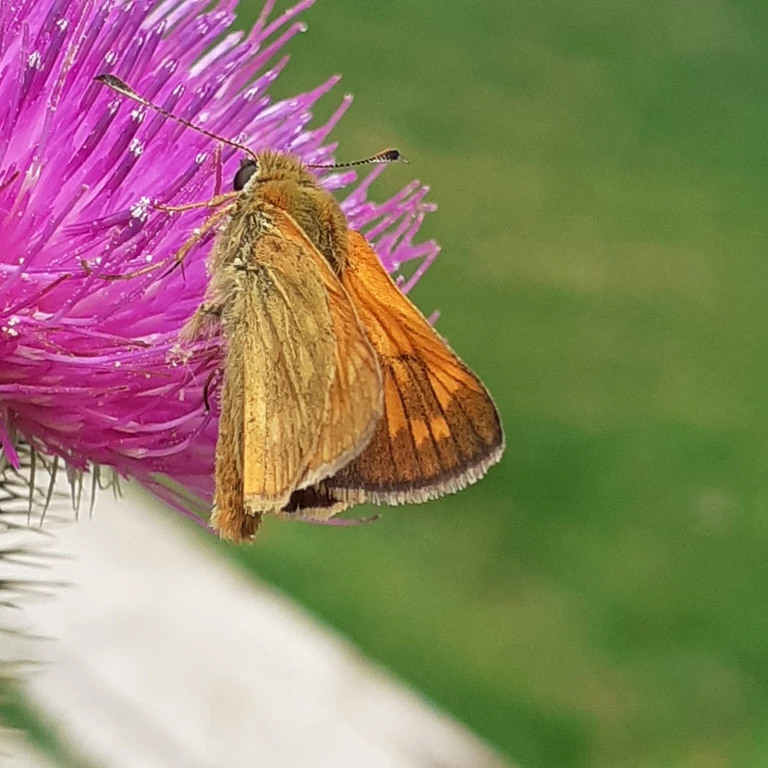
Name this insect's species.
Ochlodes sylvanus (also Ochlodes venata)
